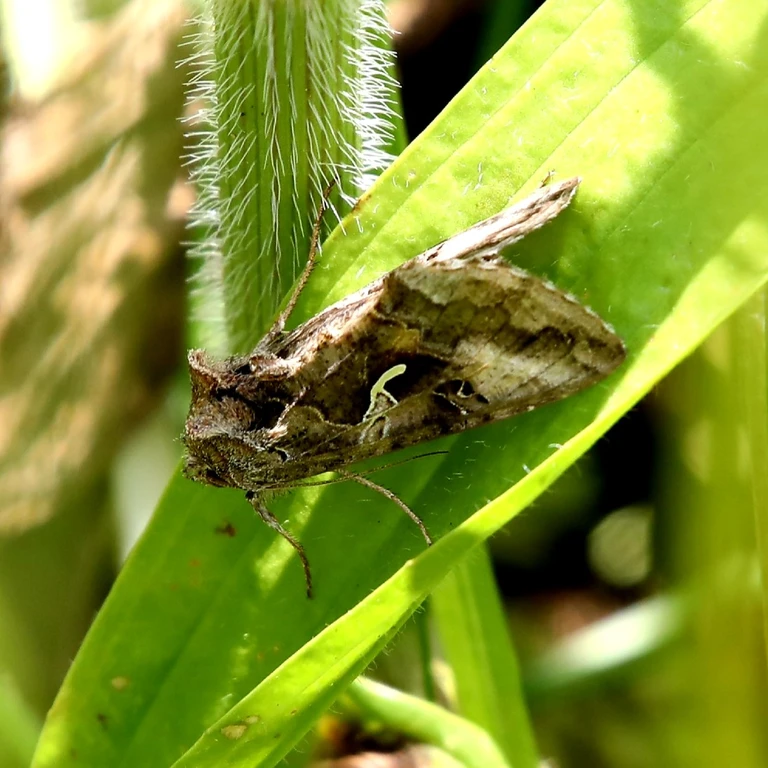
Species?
Autographa gamma
